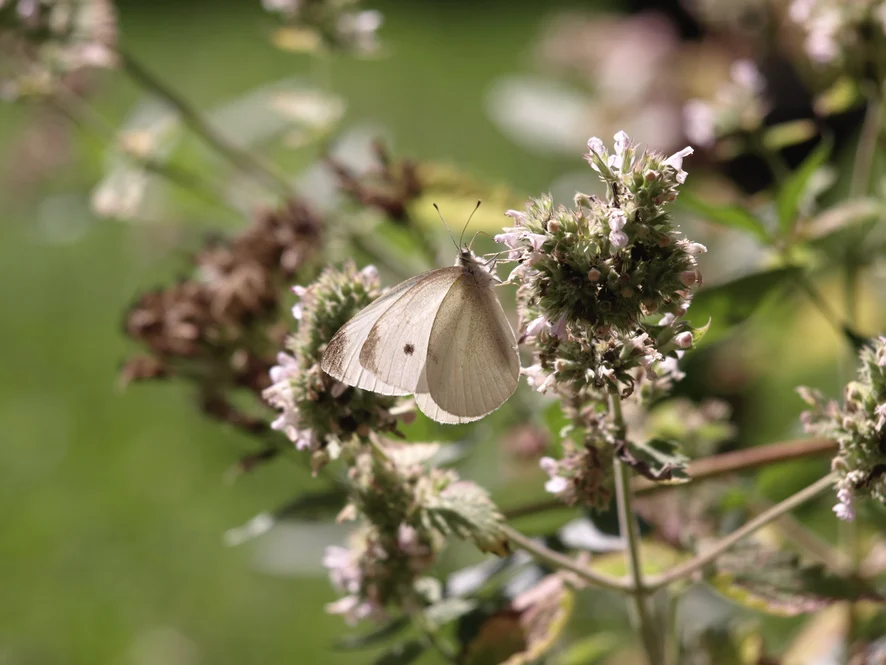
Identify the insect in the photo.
Pieris rapae
